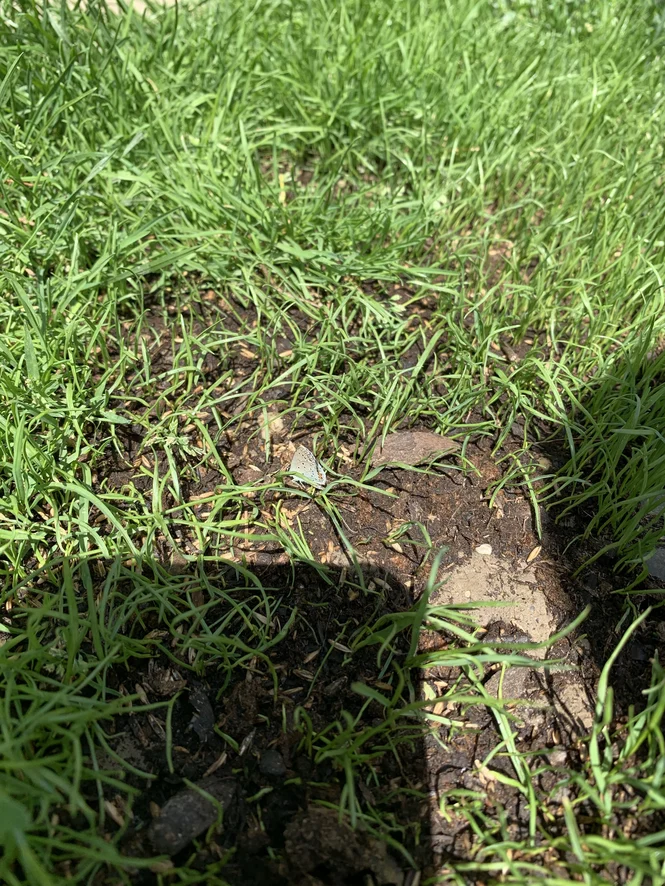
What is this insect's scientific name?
Cupido argiades (also Elkalyce argiades)
